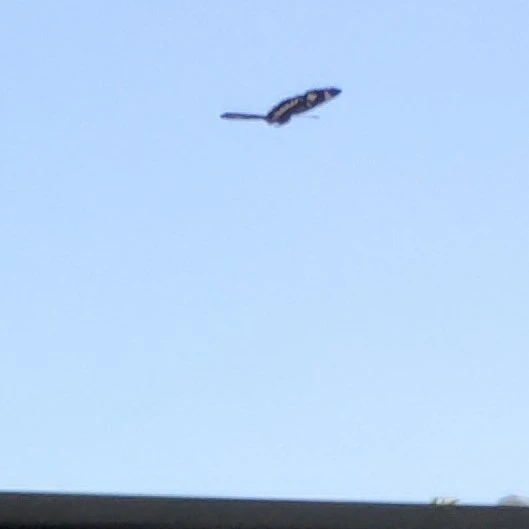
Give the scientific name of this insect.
Neptis rivularis
